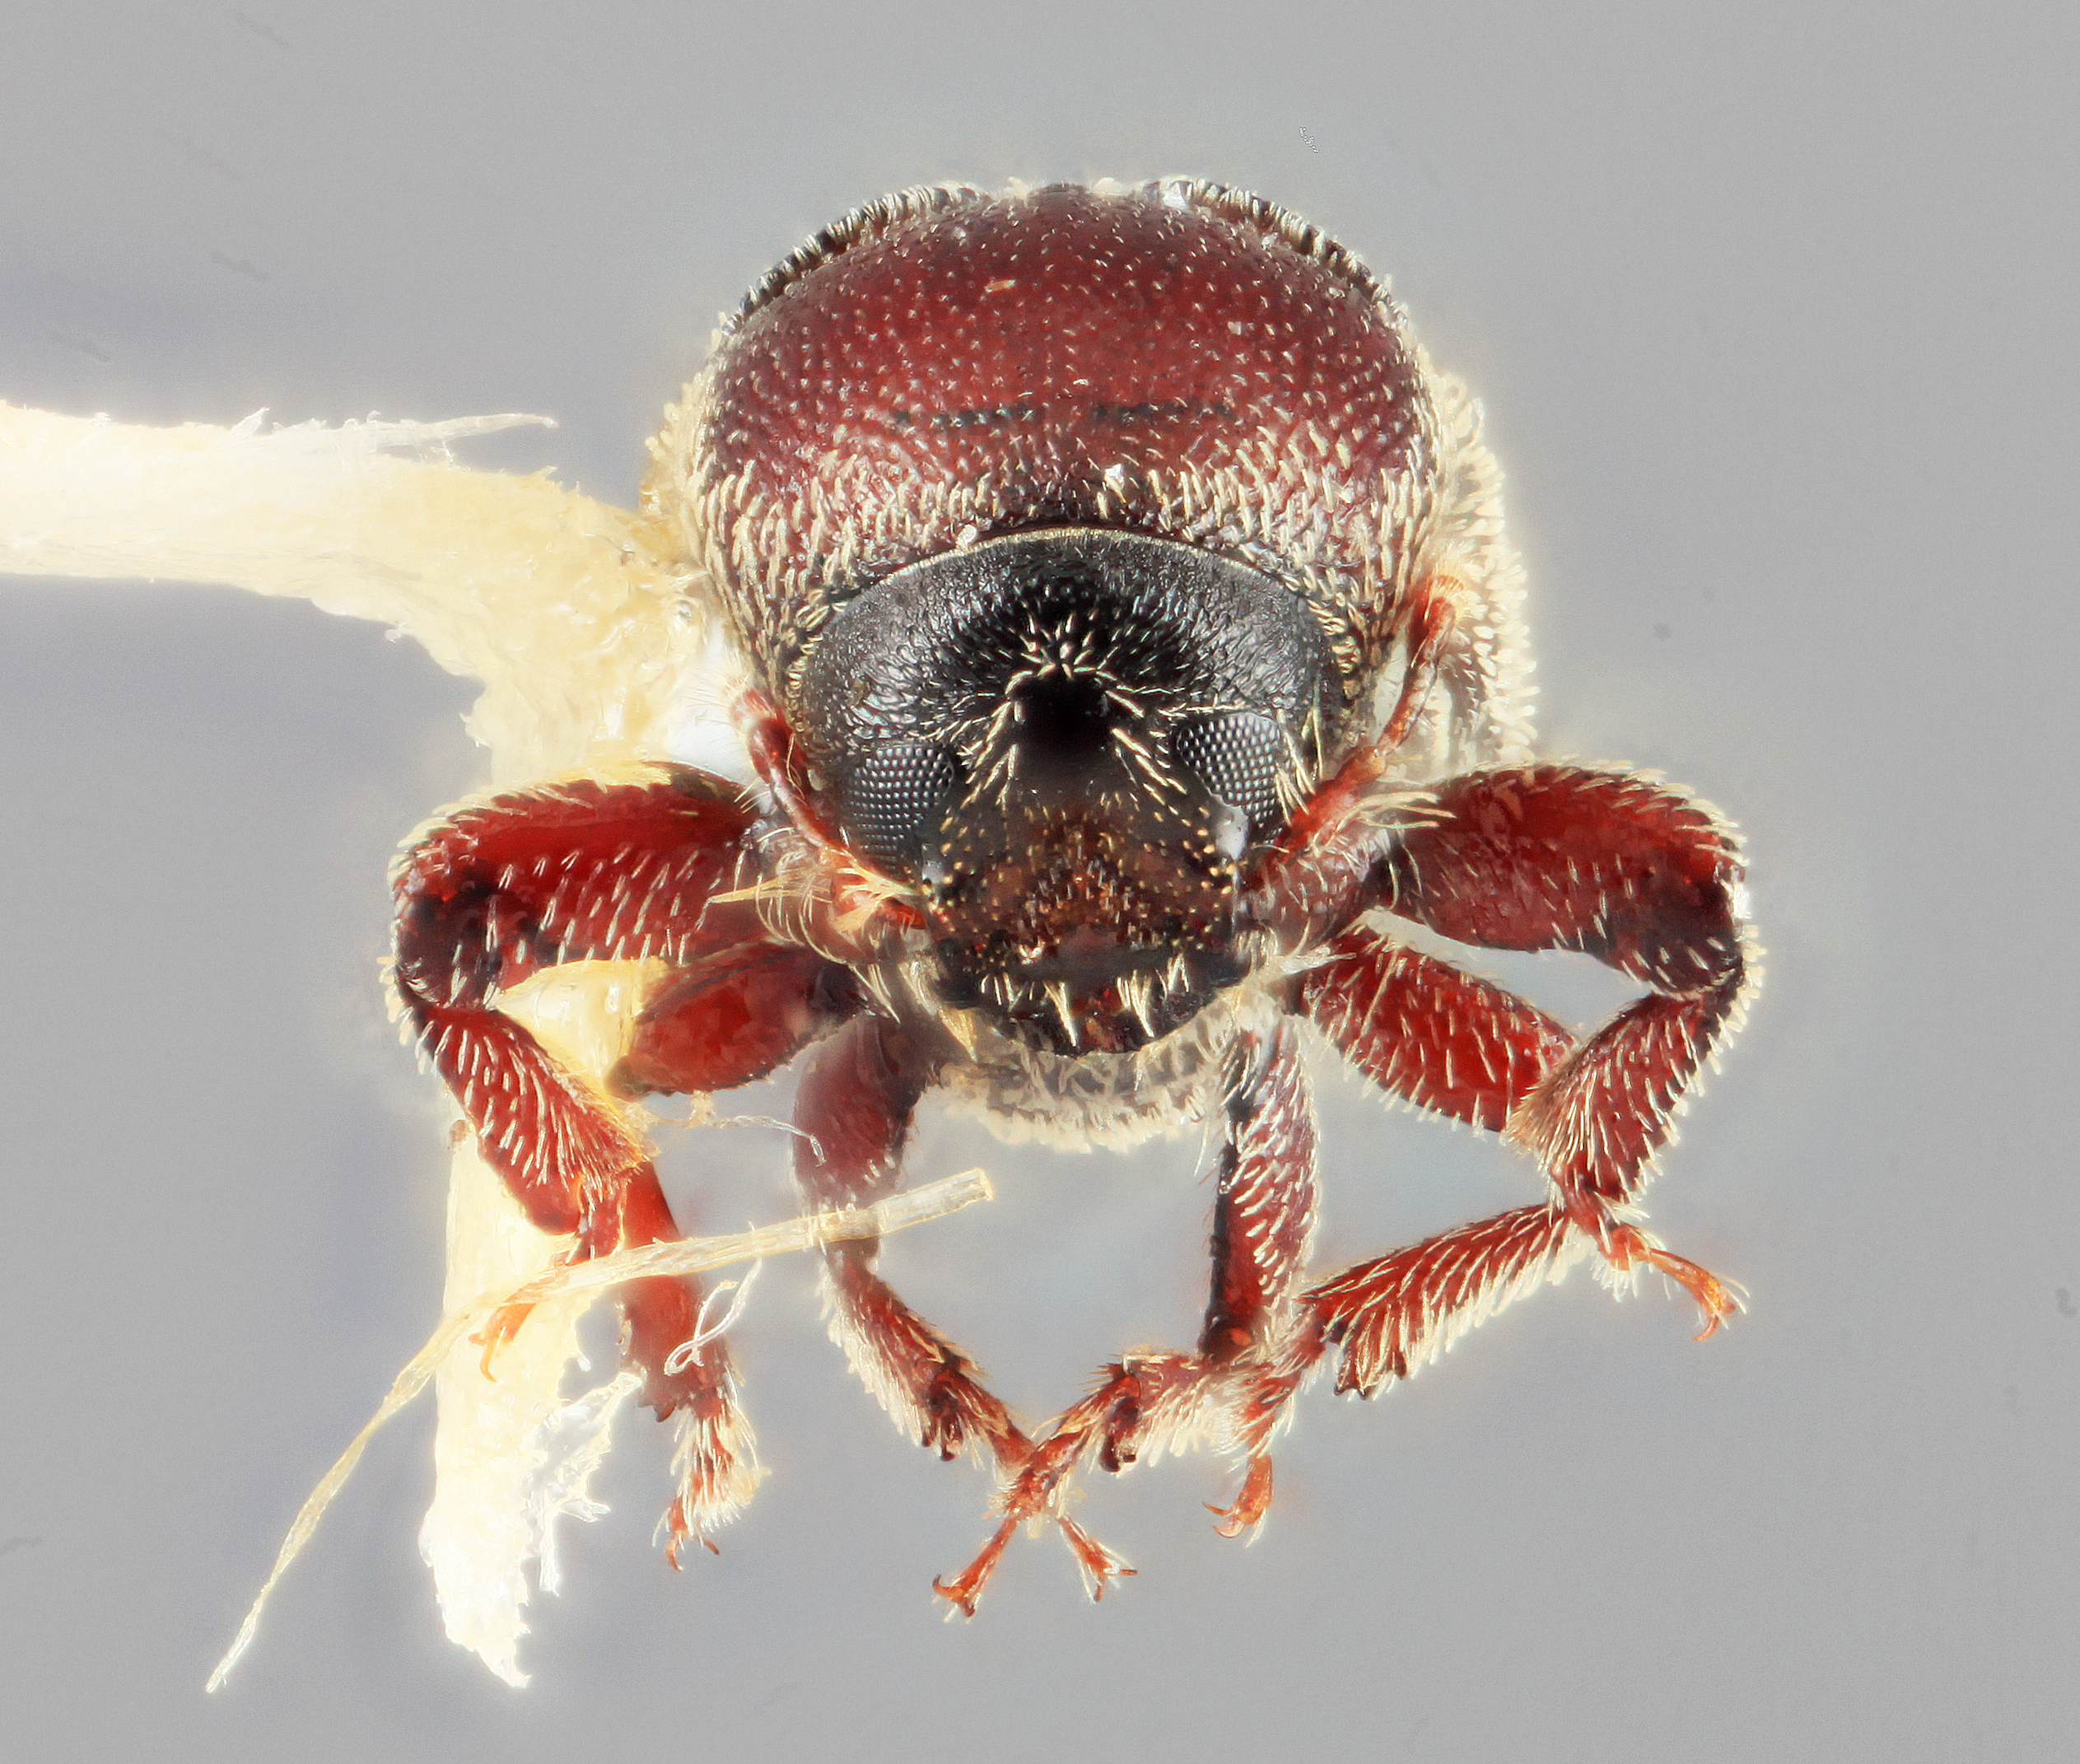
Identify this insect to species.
Cnesinus parvicornis
